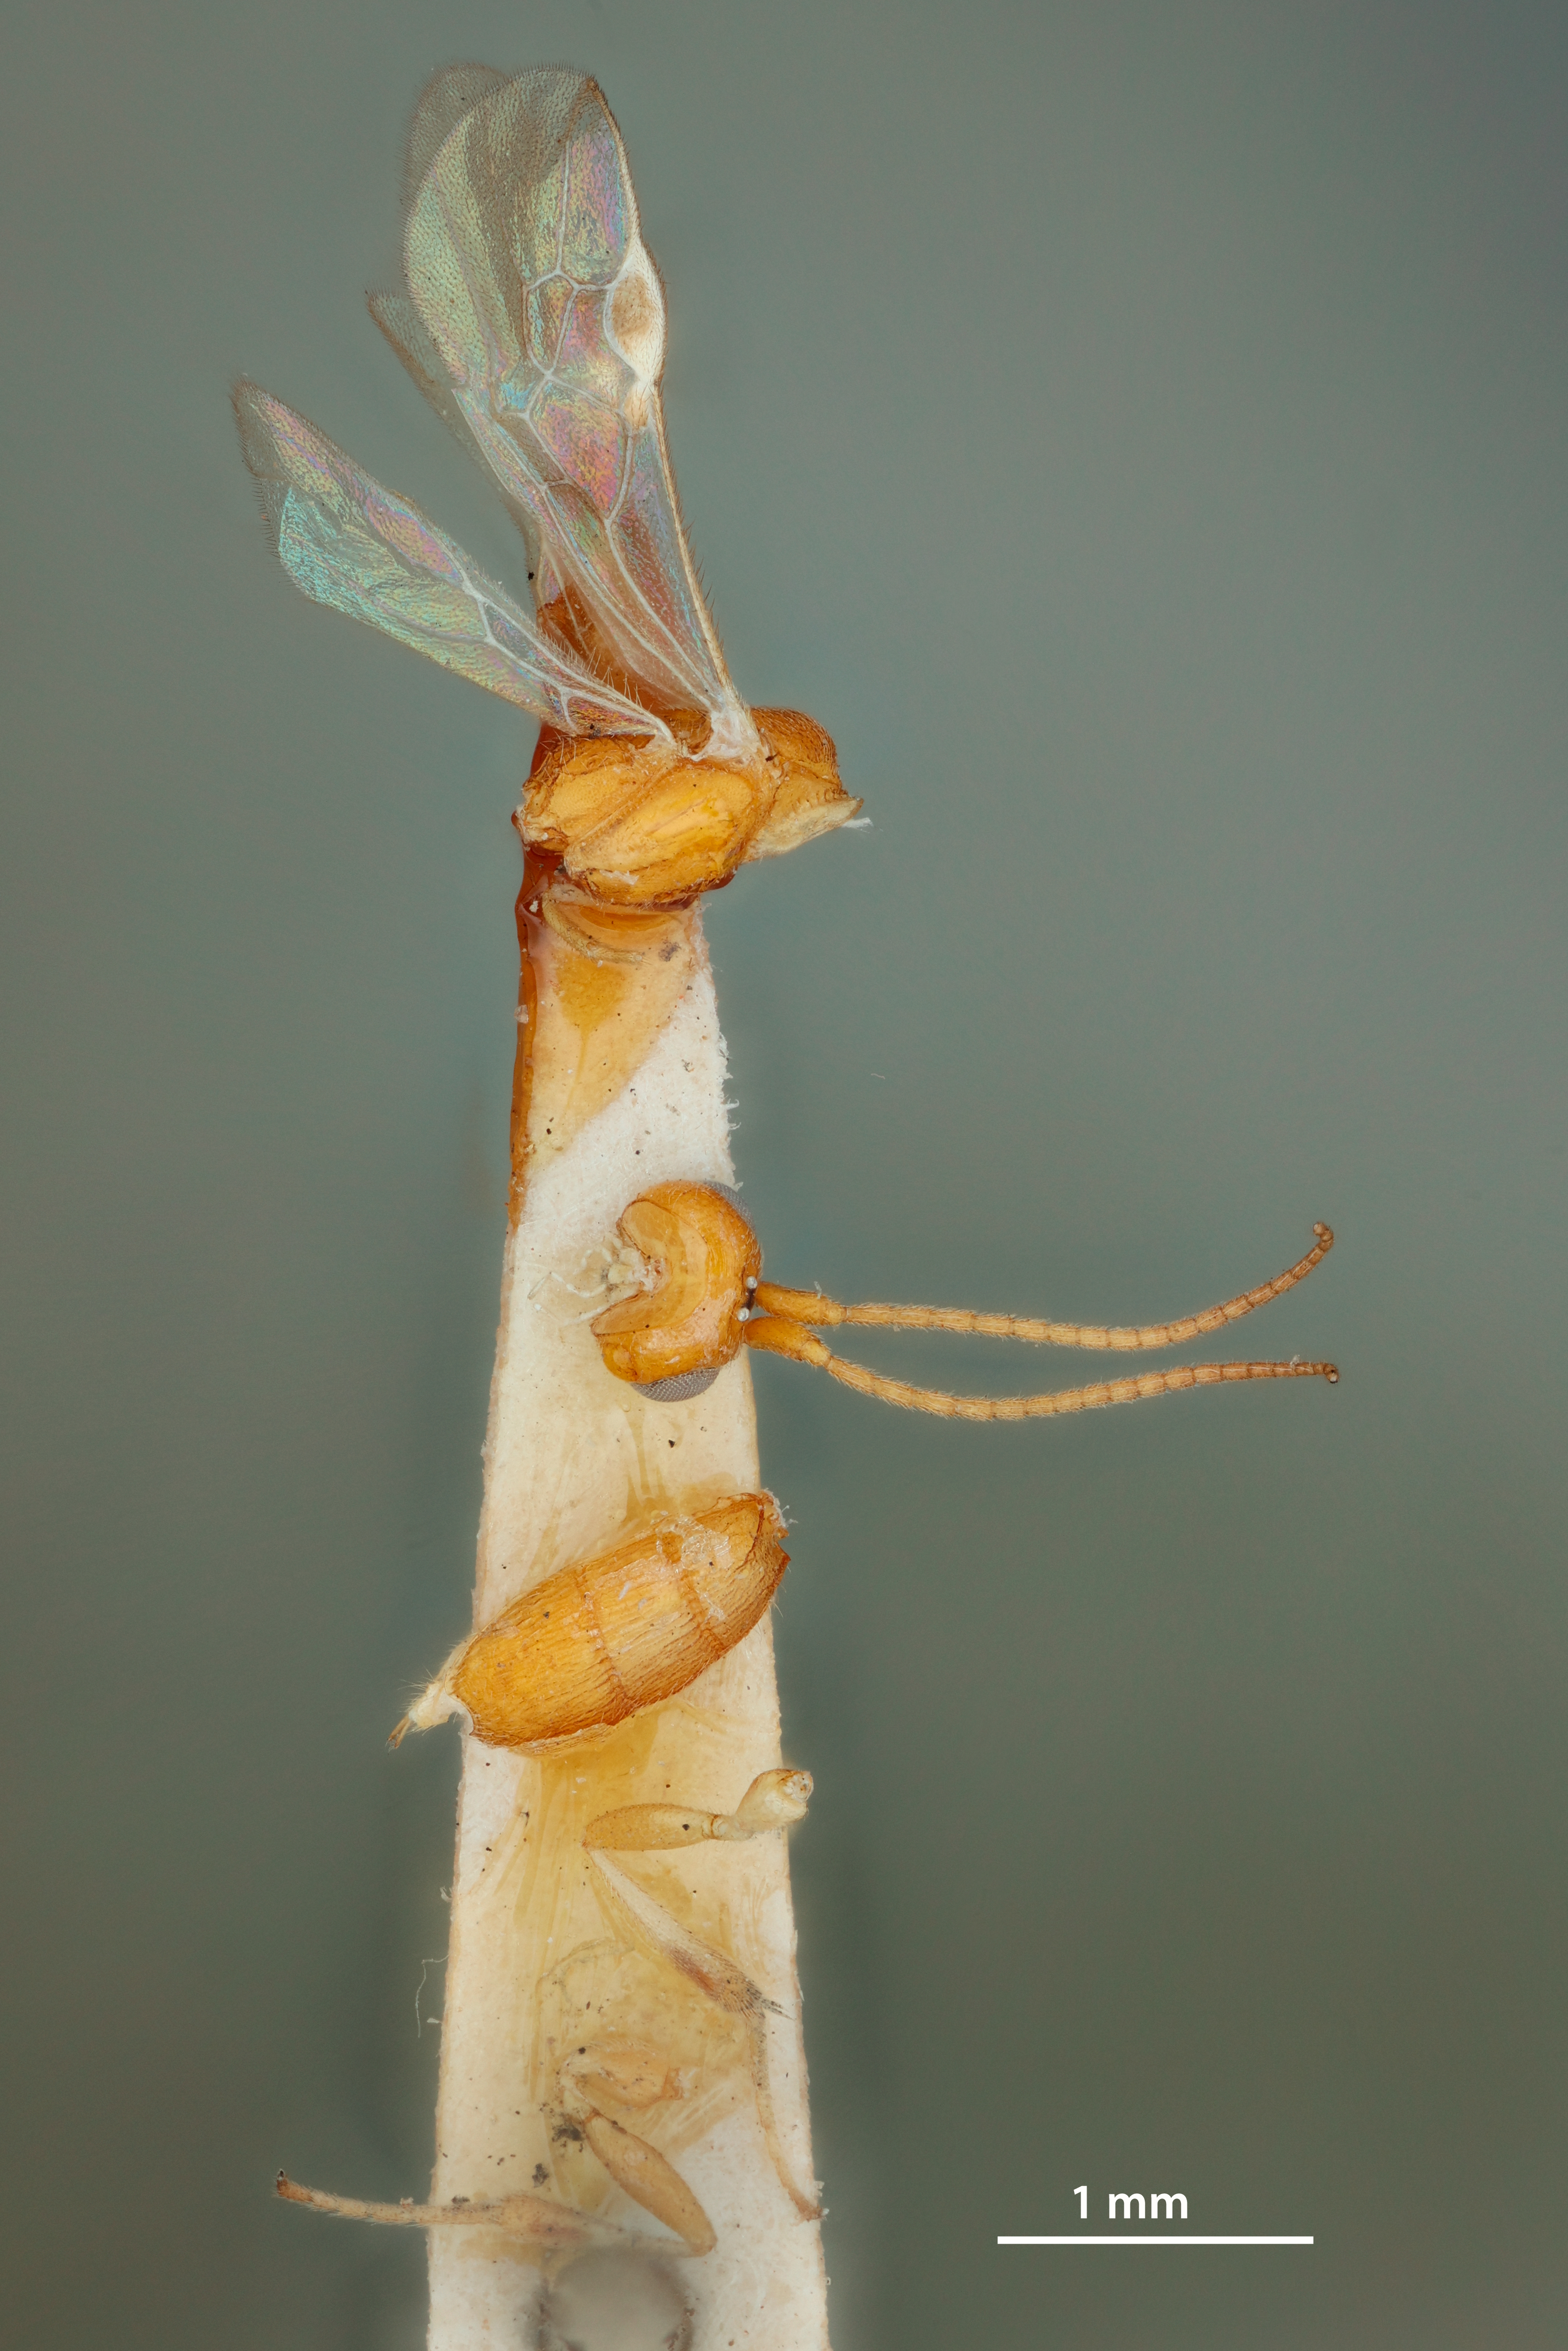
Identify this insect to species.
Phanerotoma recurvariae
